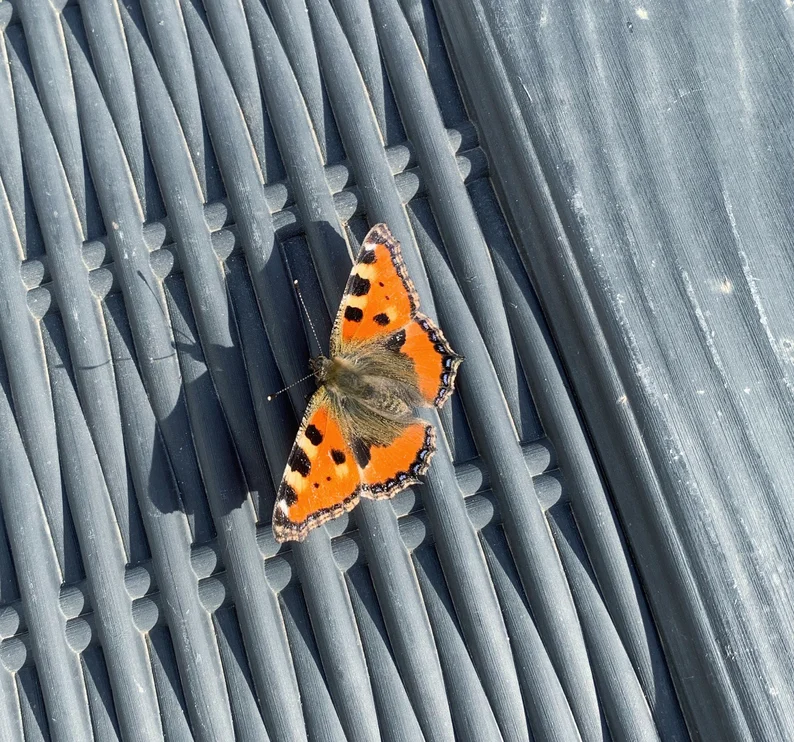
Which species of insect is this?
Aglais urticae
